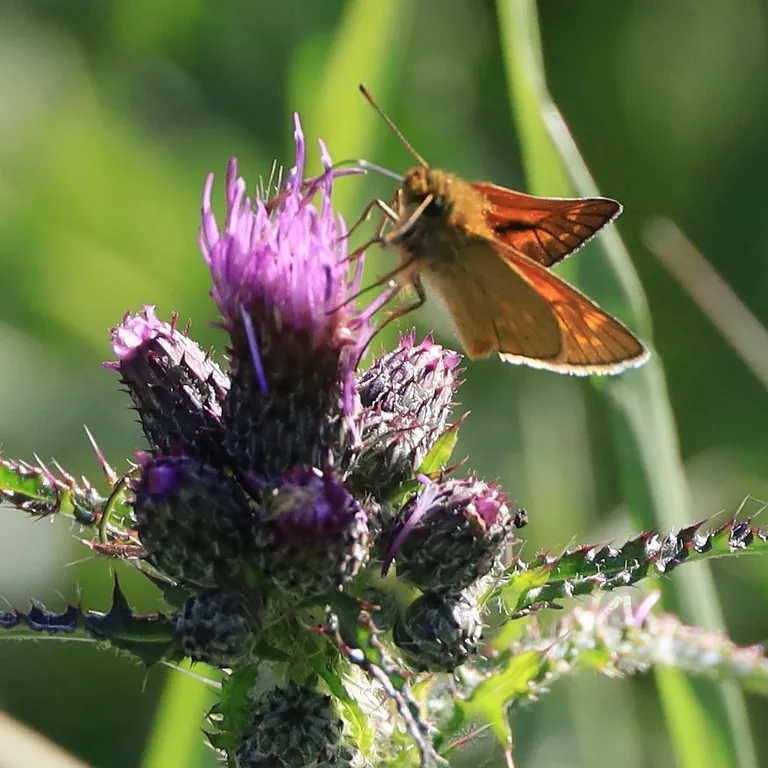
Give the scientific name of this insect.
Ochlodes sylvanus (also Ochlodes venata)
